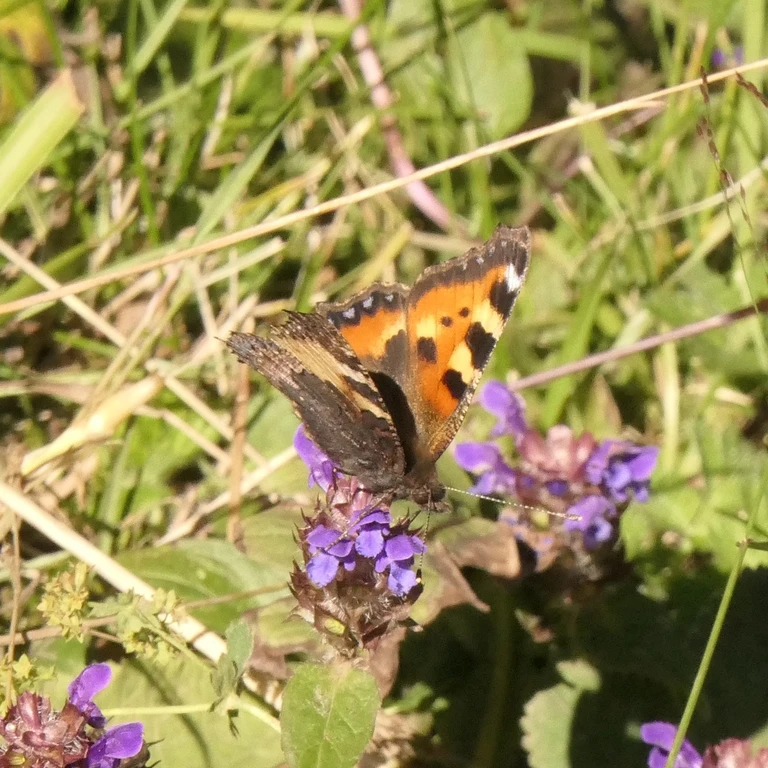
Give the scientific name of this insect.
Aglais urticae
